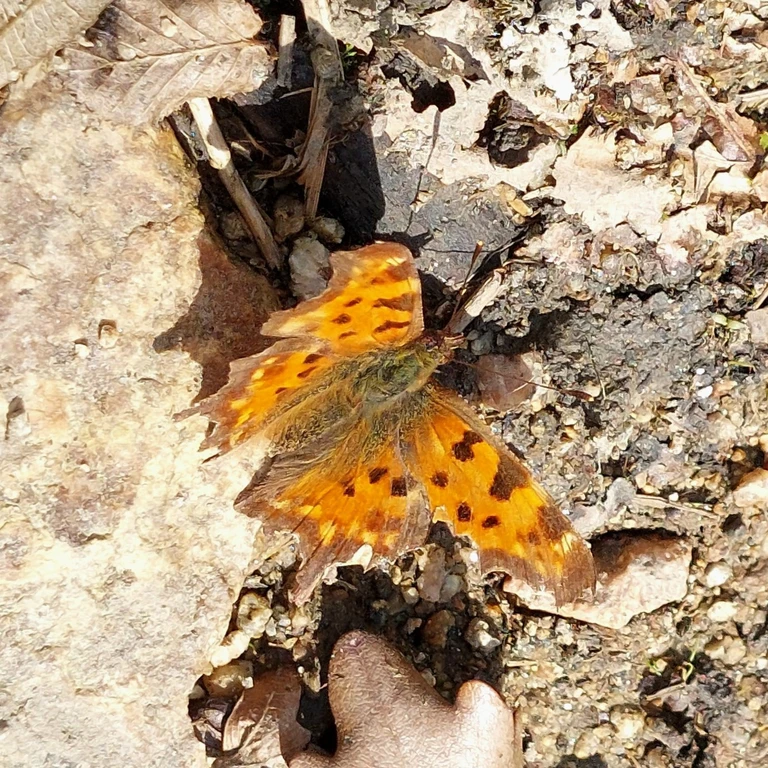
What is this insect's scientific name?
Polygonia c-album
